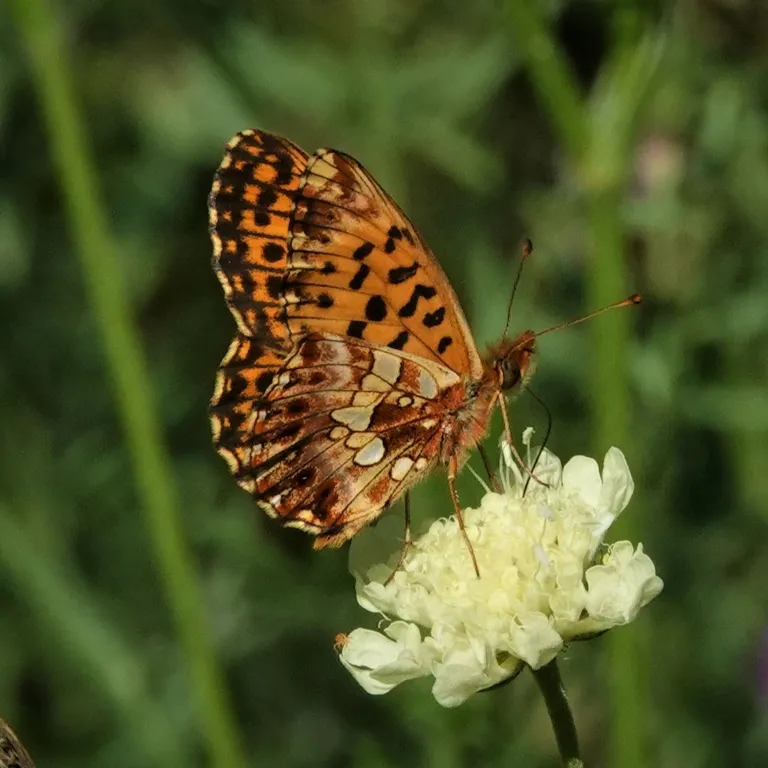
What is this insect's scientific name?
Boloria dia
